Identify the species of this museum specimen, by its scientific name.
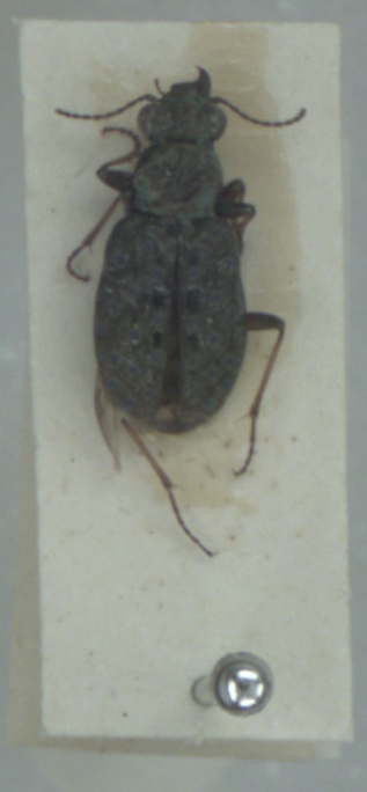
Elaphrus cupreus
